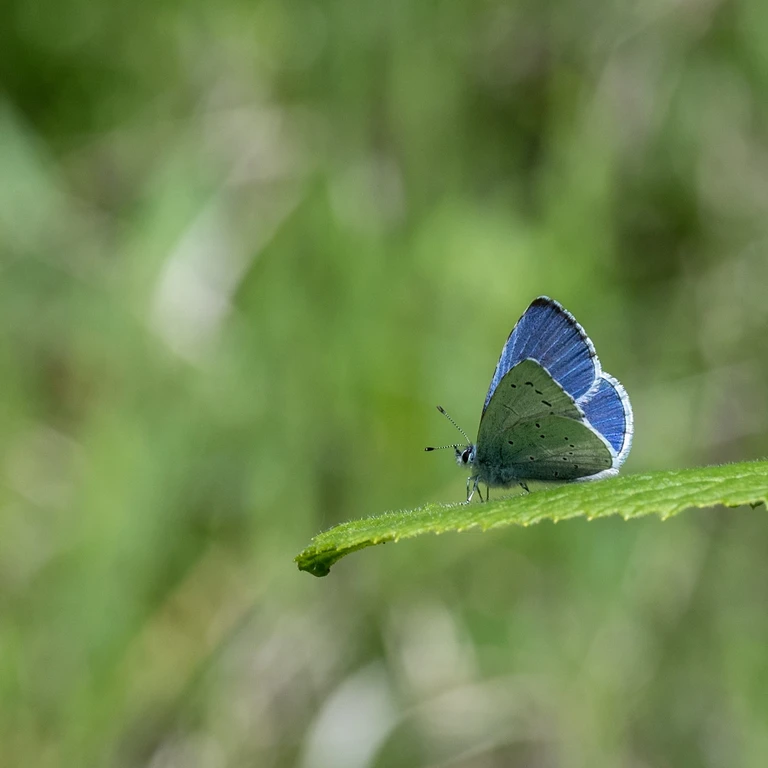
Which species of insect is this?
Celastrina argiolus
